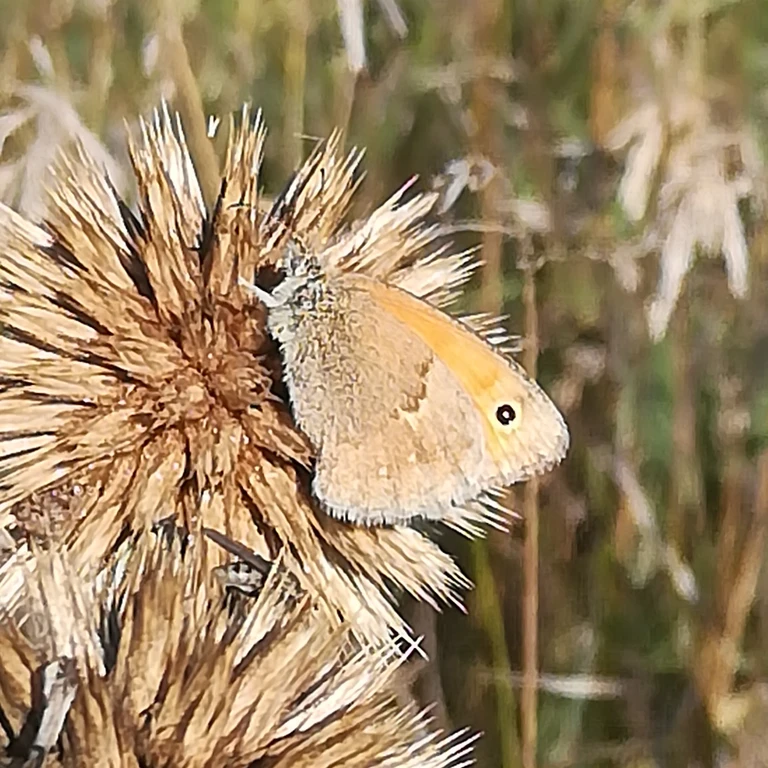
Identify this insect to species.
Coenonympha pamphilus
